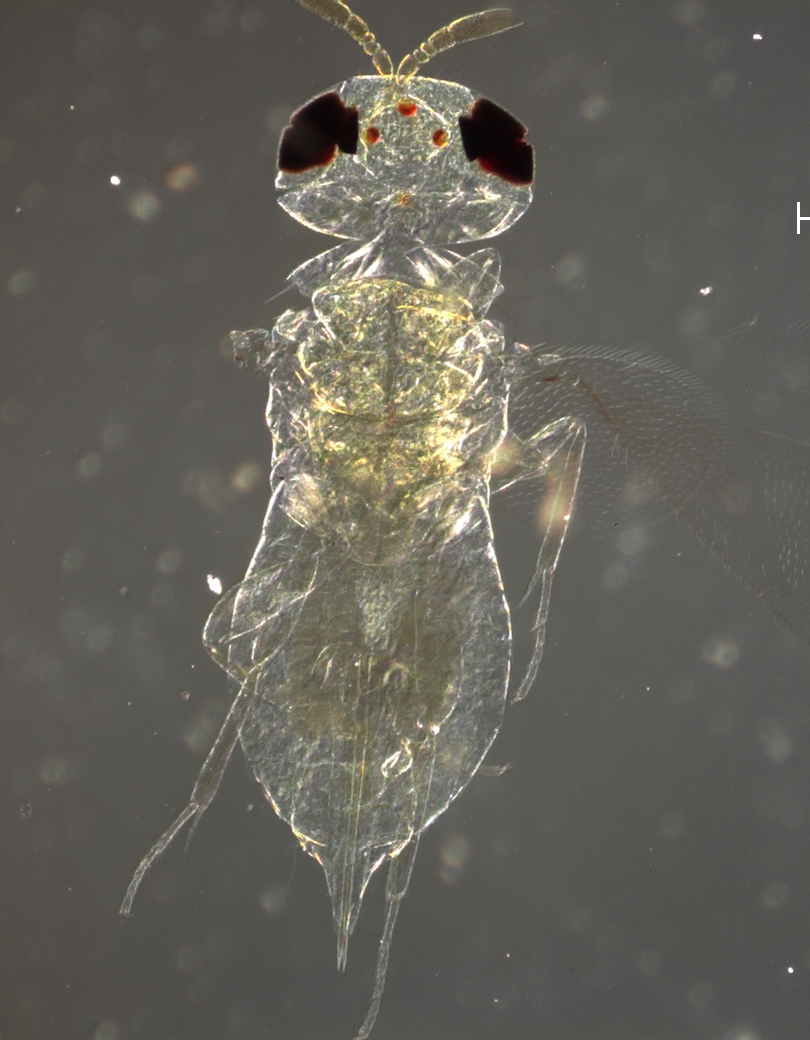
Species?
Aphelinus limonus
